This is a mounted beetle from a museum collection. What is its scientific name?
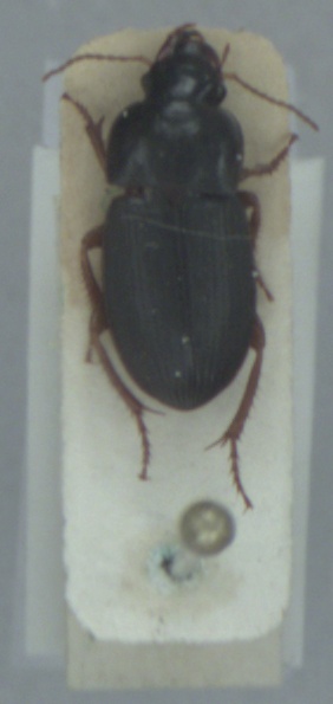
Harpalus tardus
